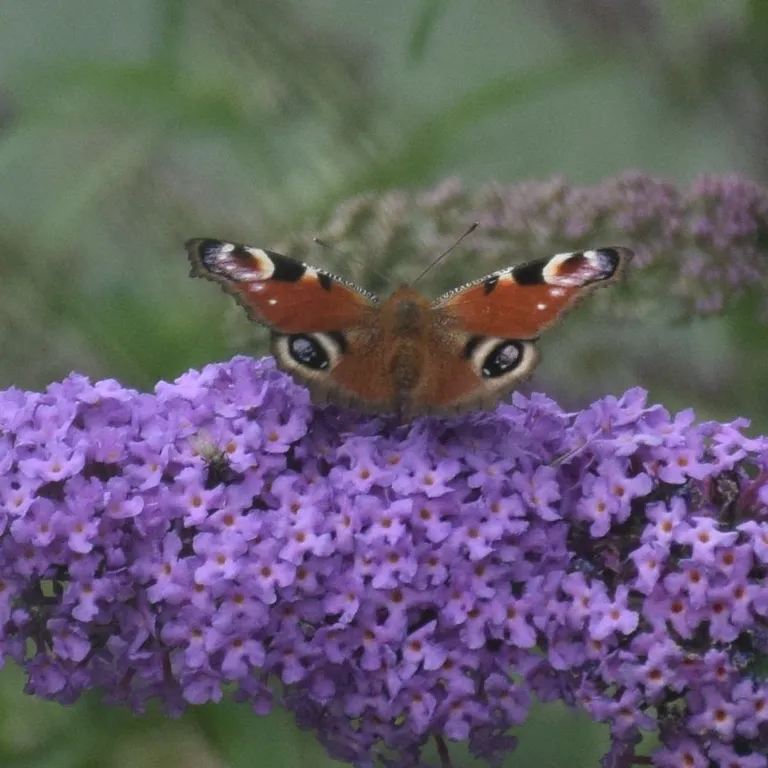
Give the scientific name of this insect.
Aglais io
